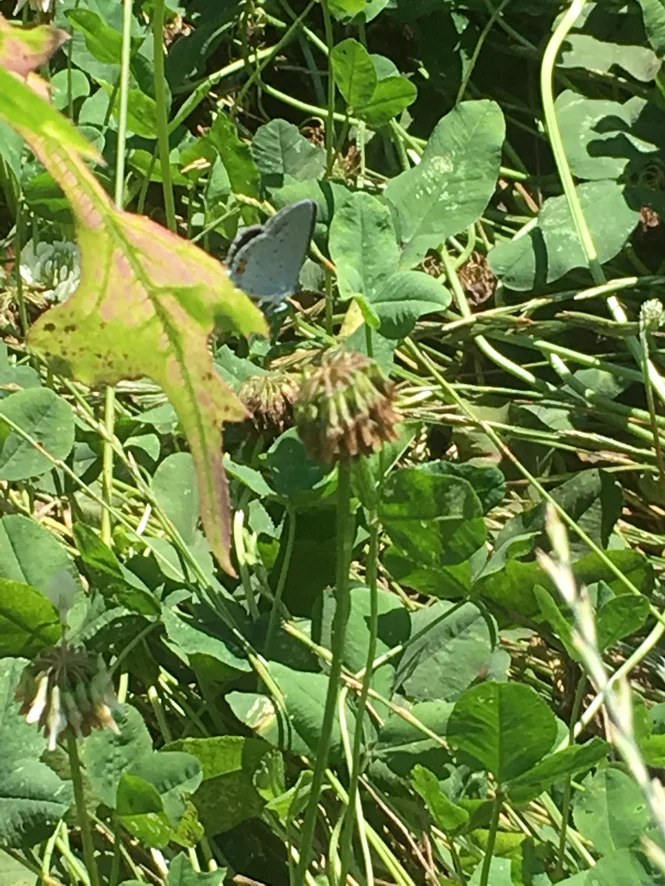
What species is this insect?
Cupido argiades (also Elkalyce argiades)
